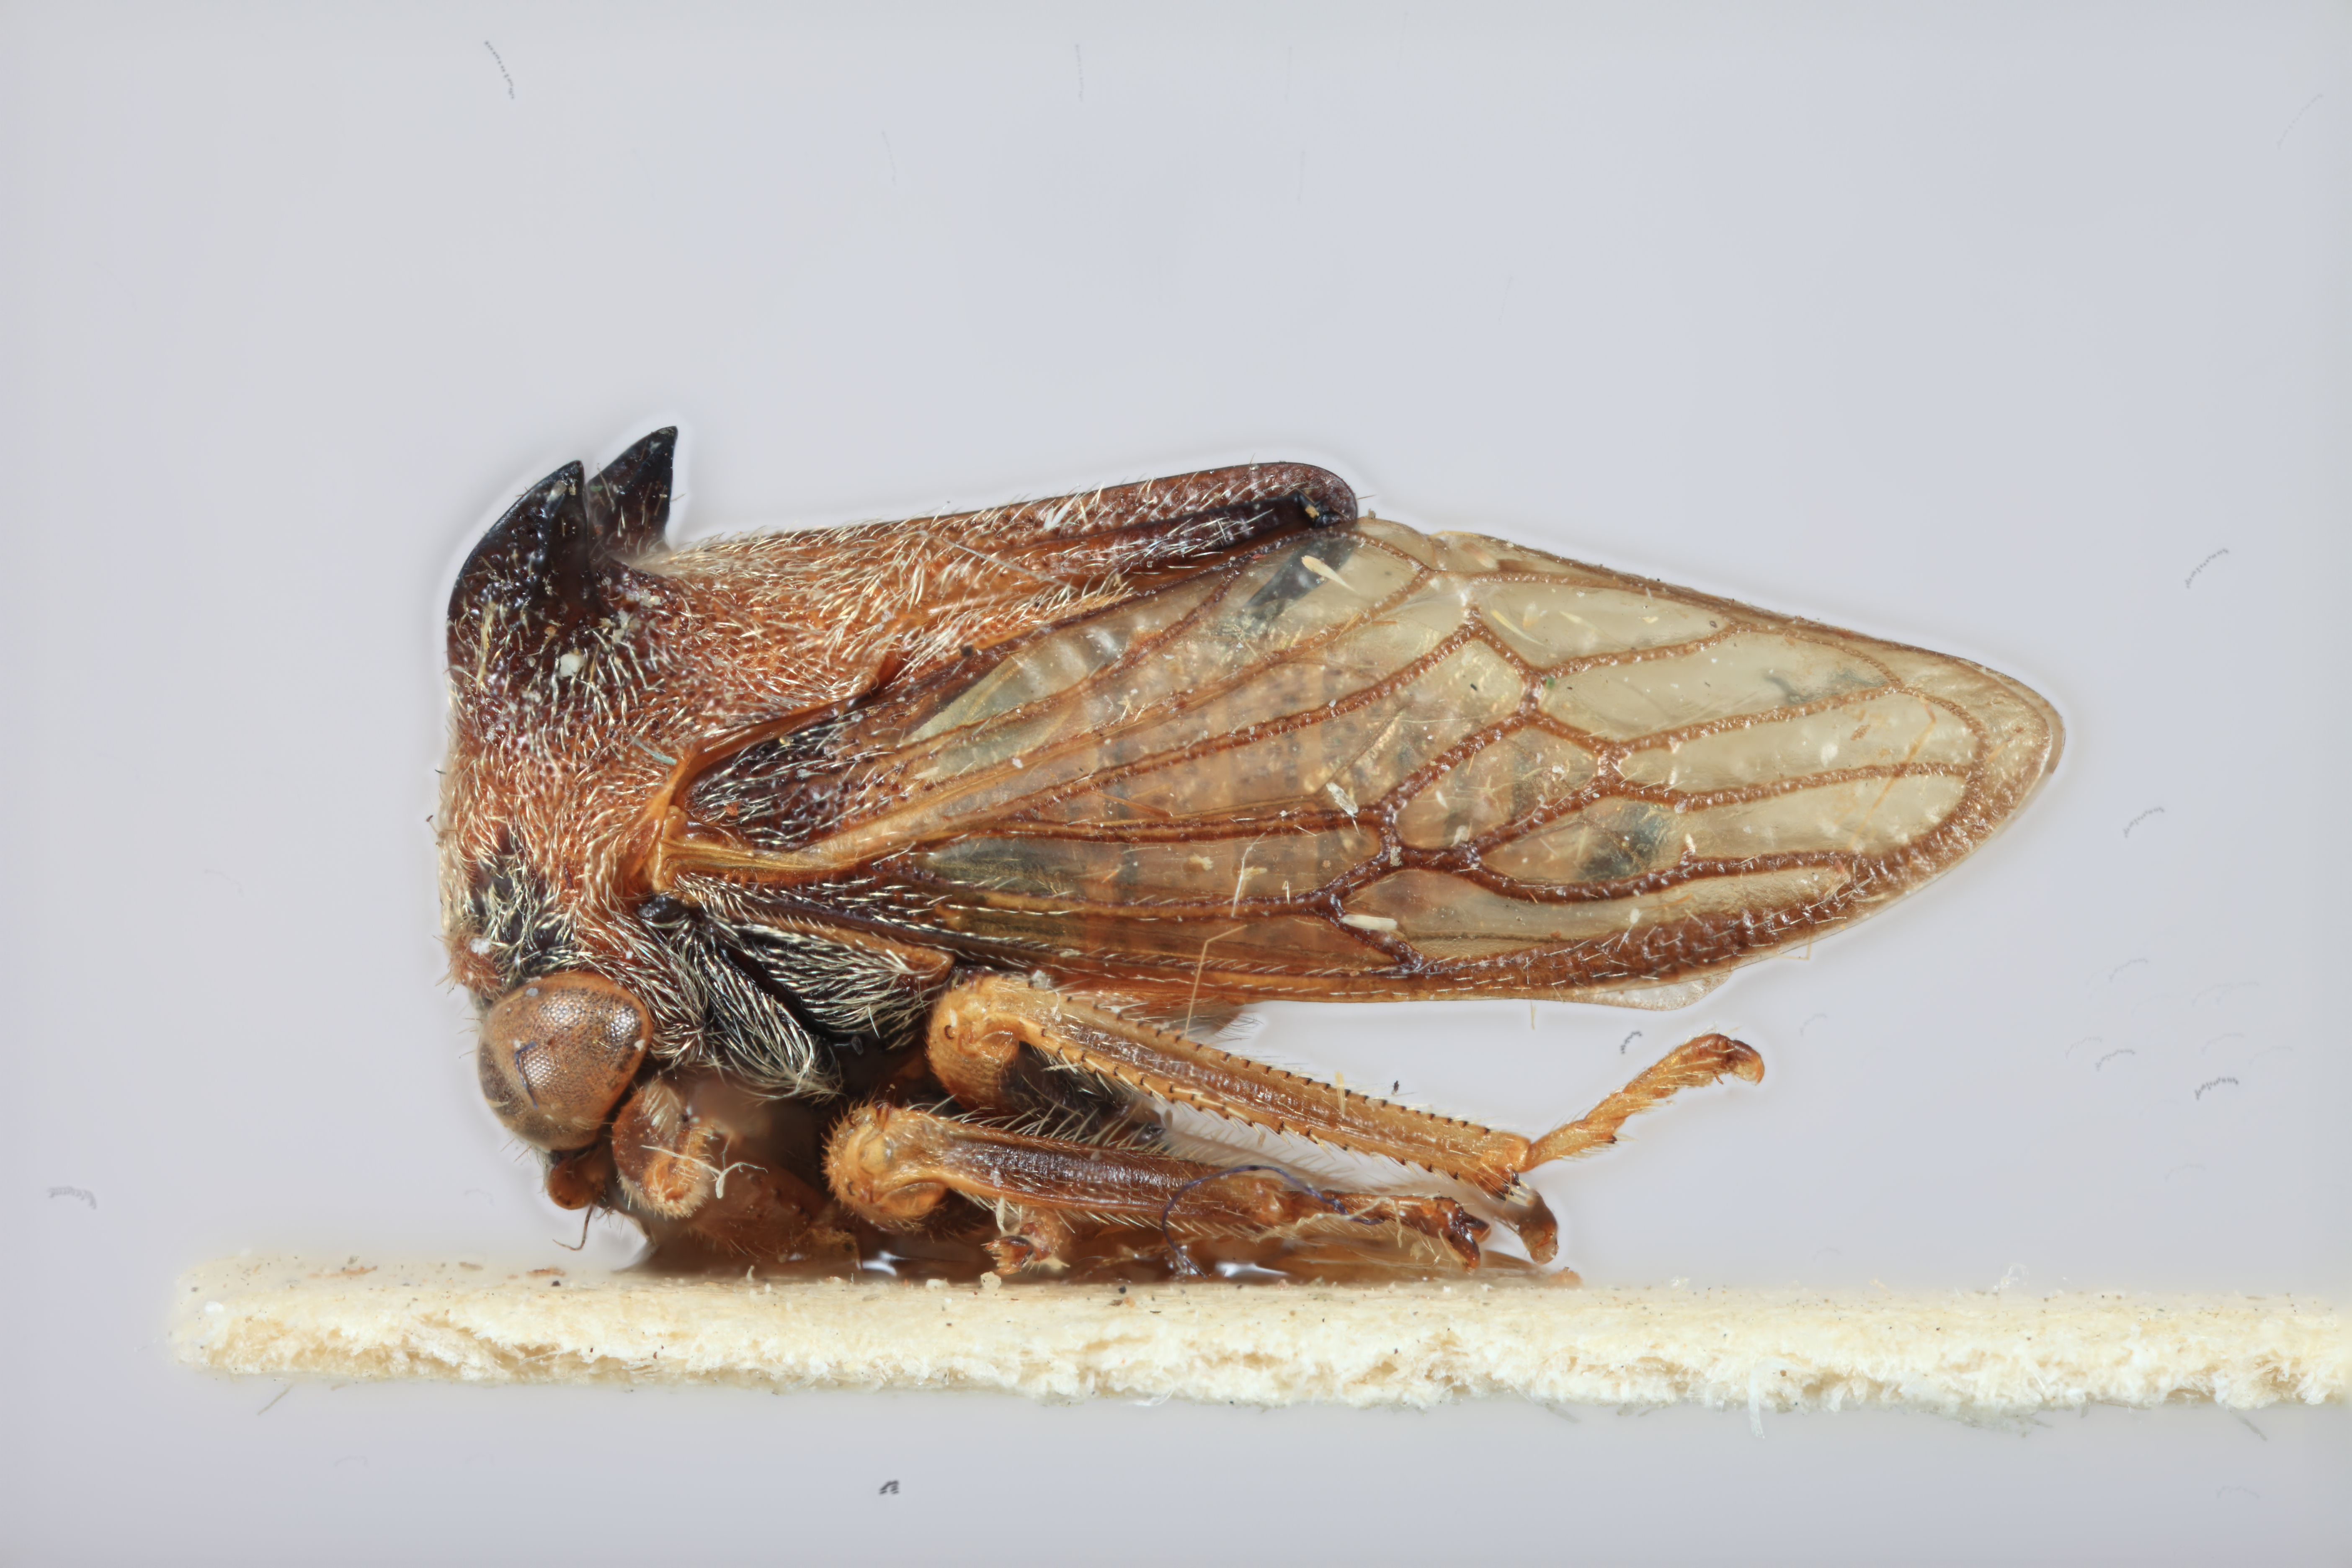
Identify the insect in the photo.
Tricentrus brunneicornis
